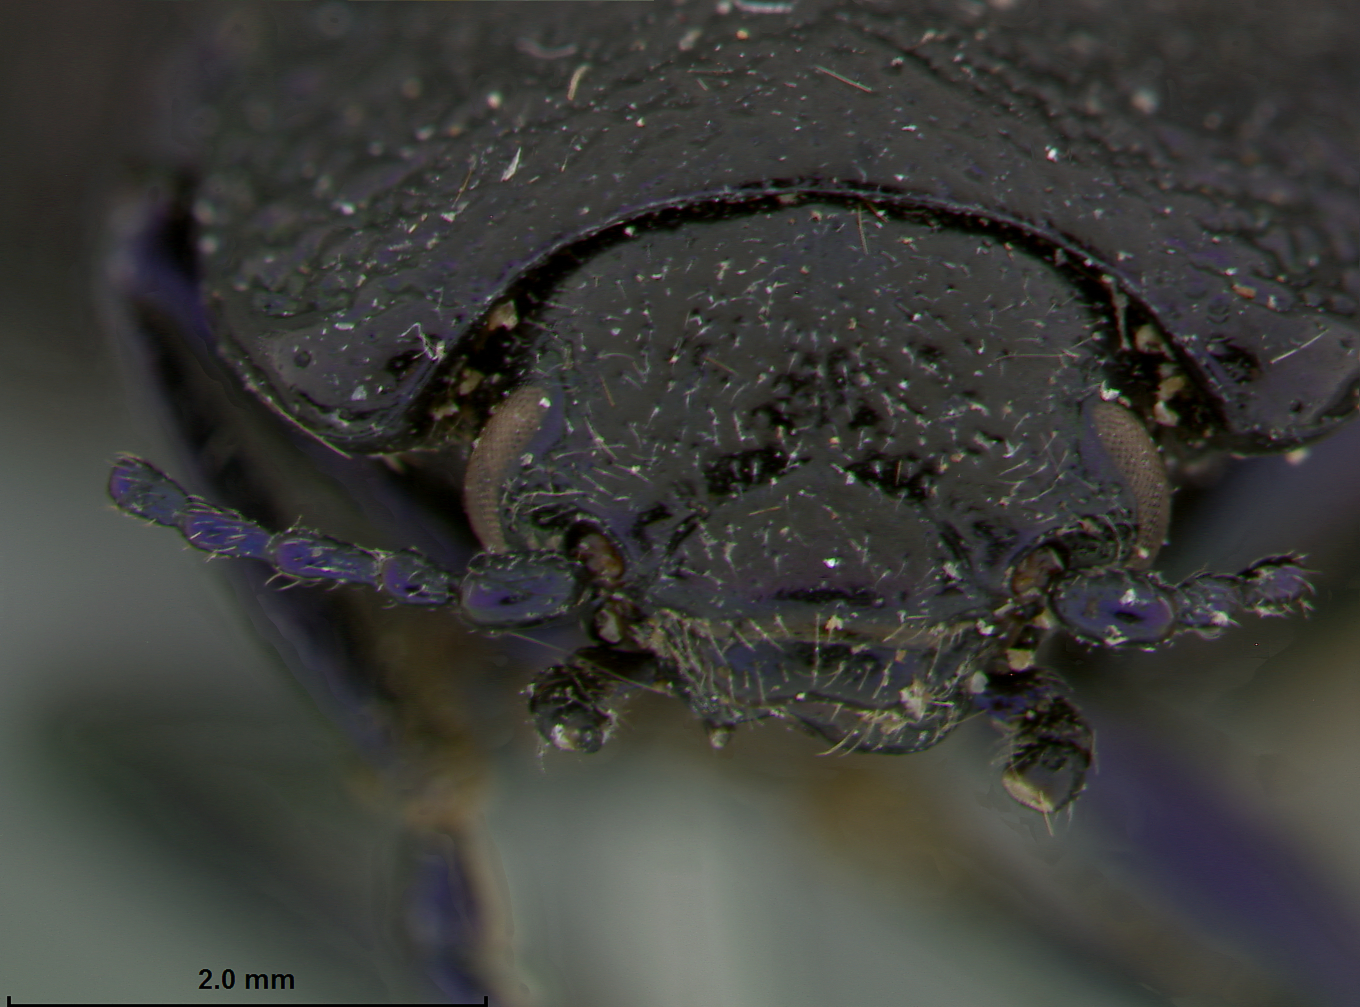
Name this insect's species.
Chrysolina gressitti
